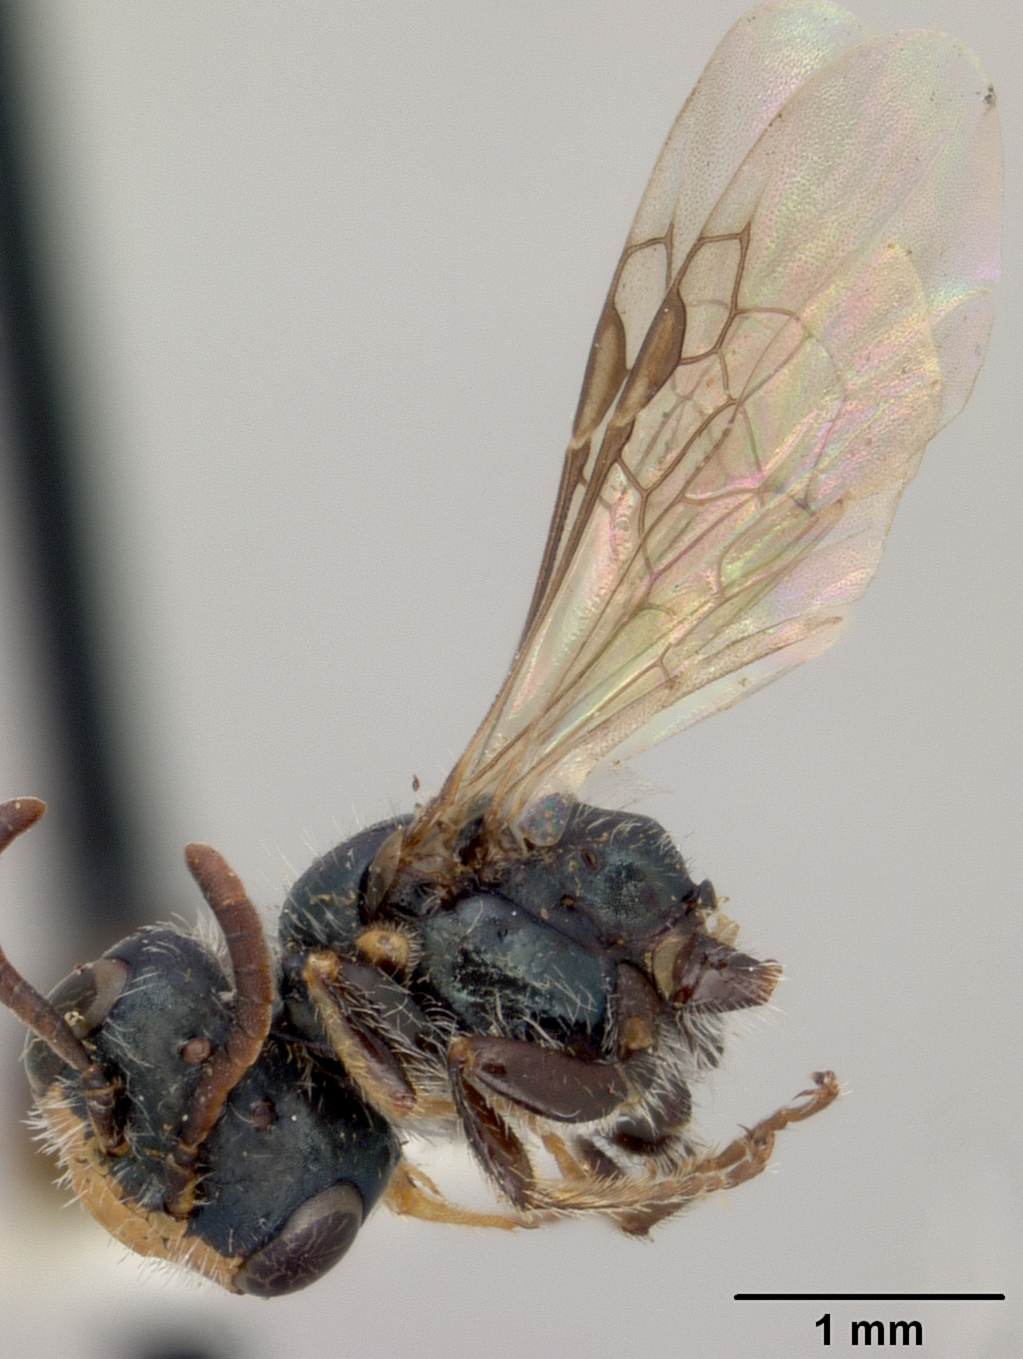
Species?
Perdita nevadensis
